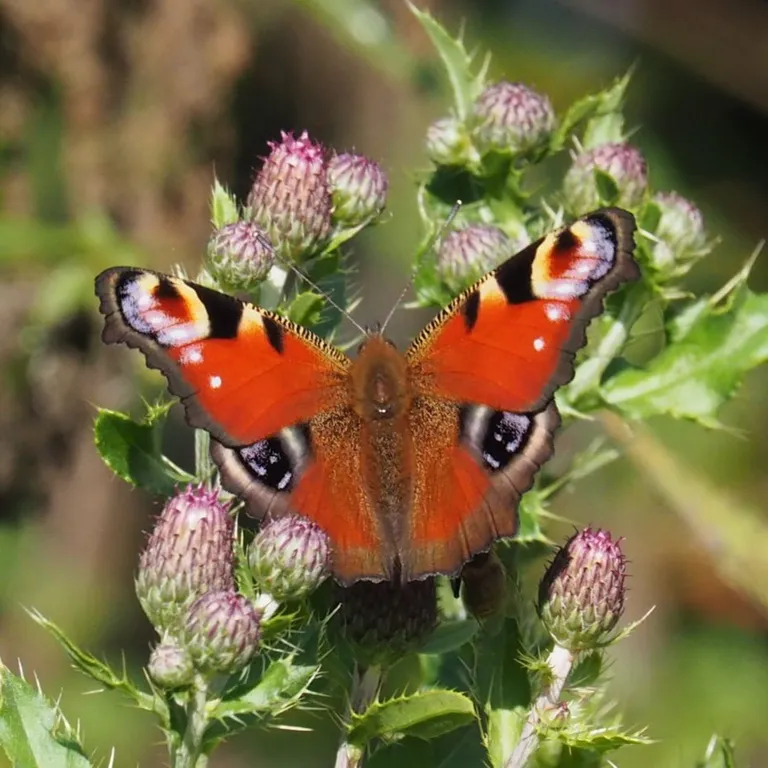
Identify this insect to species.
Aglais io
